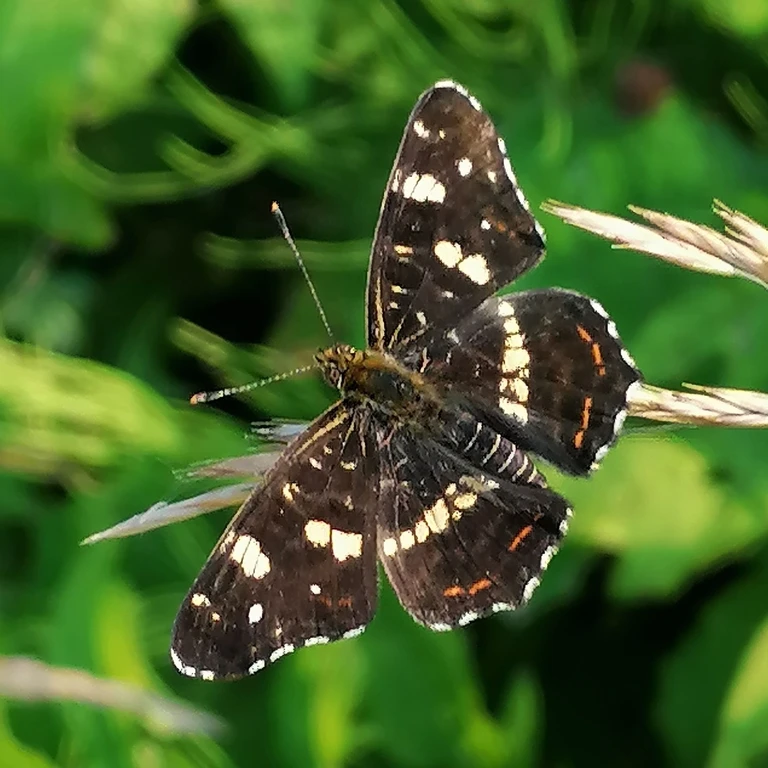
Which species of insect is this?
Araschnia levana
